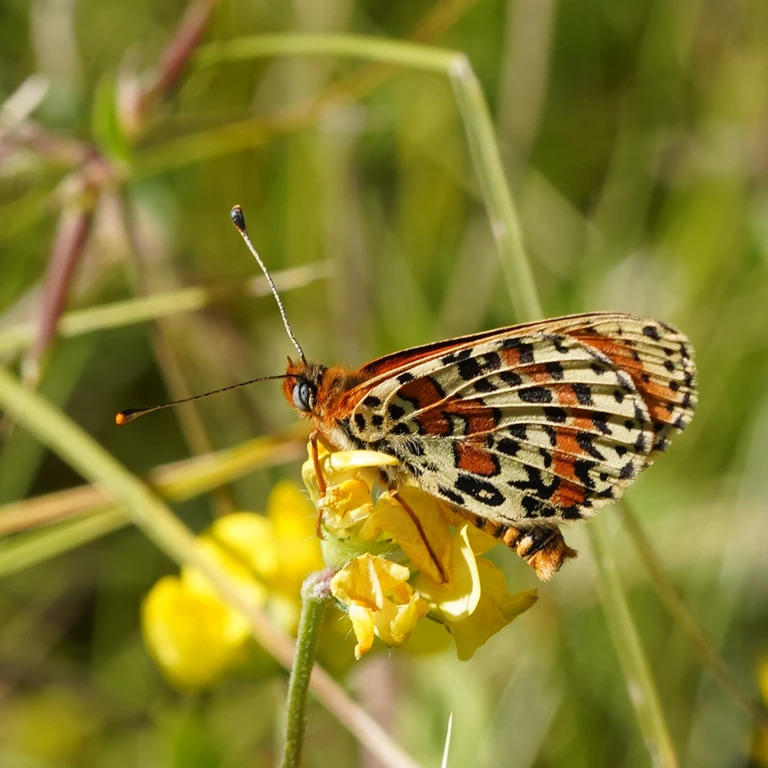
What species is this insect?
Melitaea didyma
